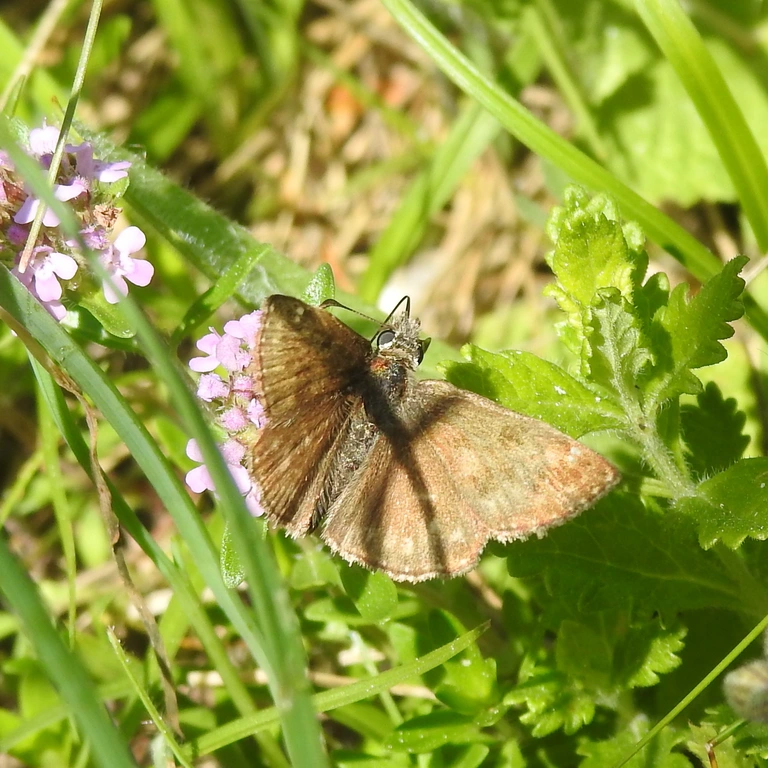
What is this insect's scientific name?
Erynnis tages
